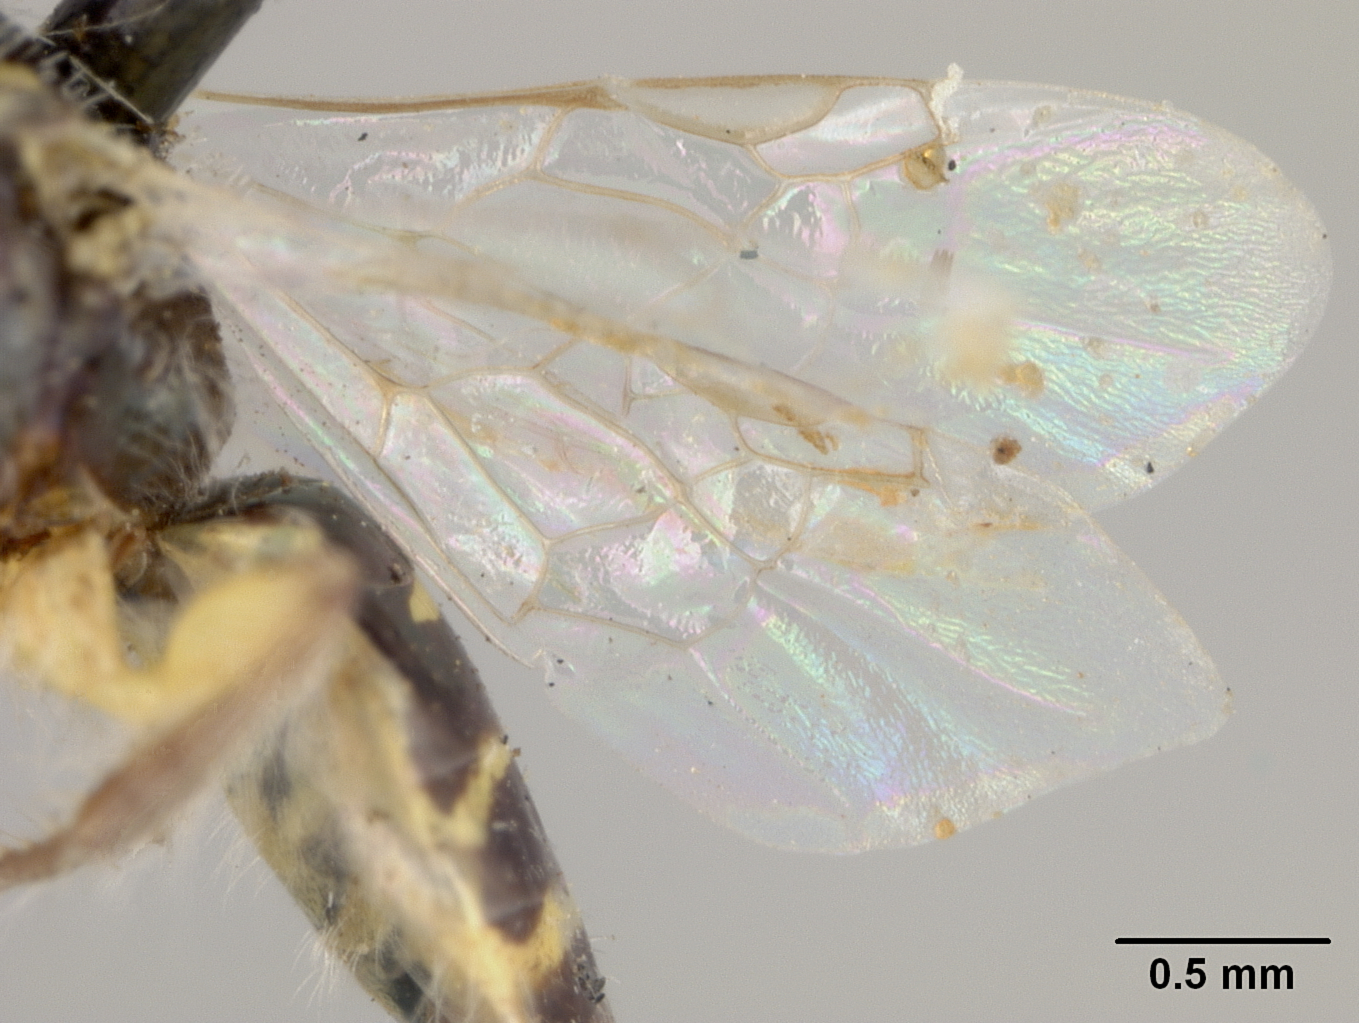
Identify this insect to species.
Perdita salicis
